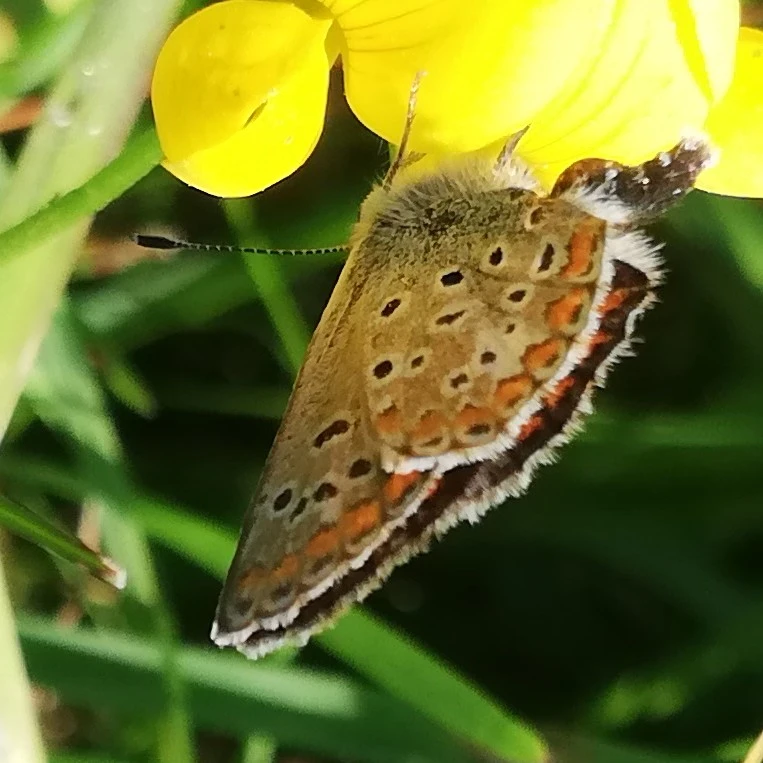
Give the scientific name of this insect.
Aricia agestis/artaxerxes
